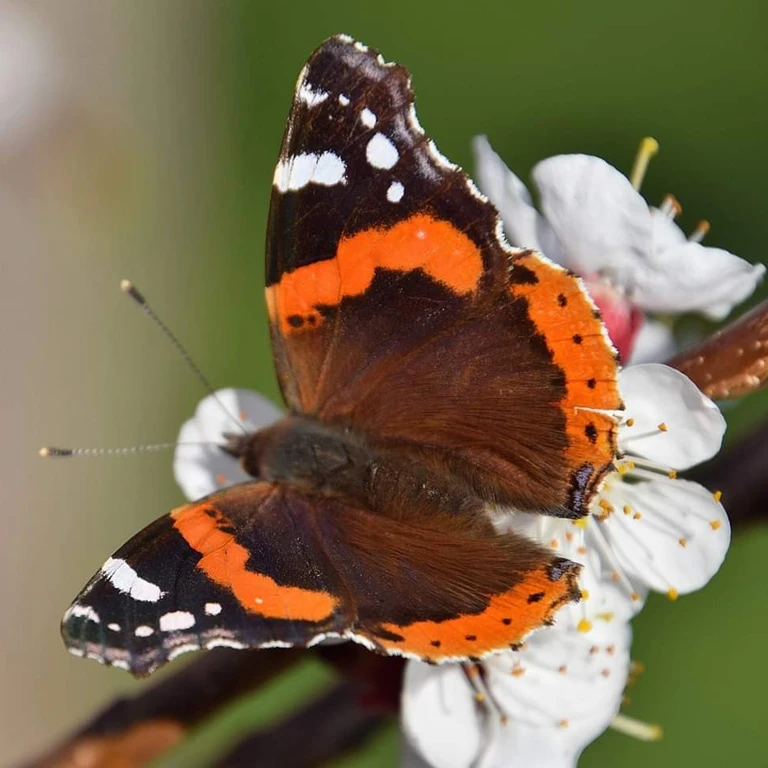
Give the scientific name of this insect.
Vanessa atalanta
